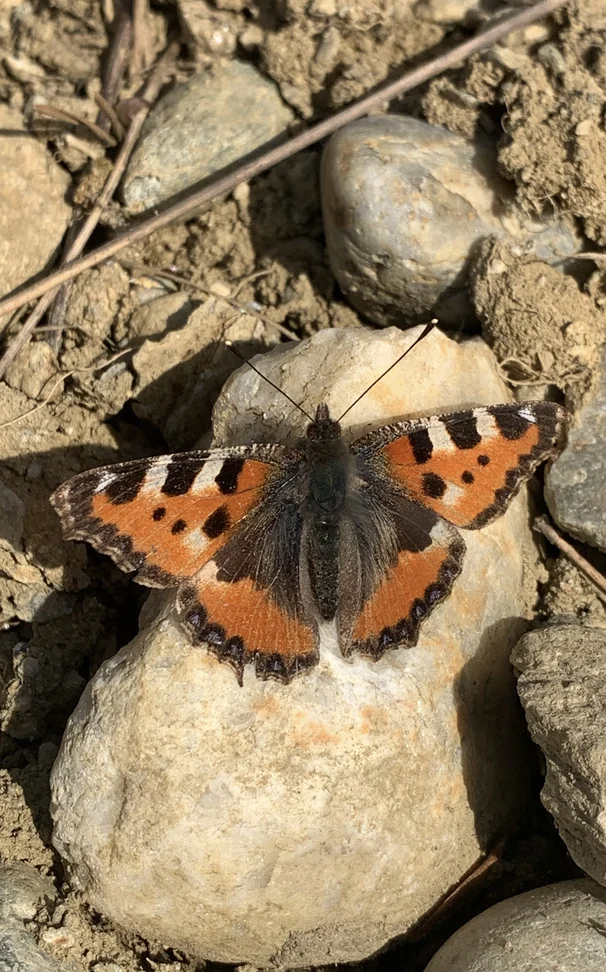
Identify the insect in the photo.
Aglais urticae
